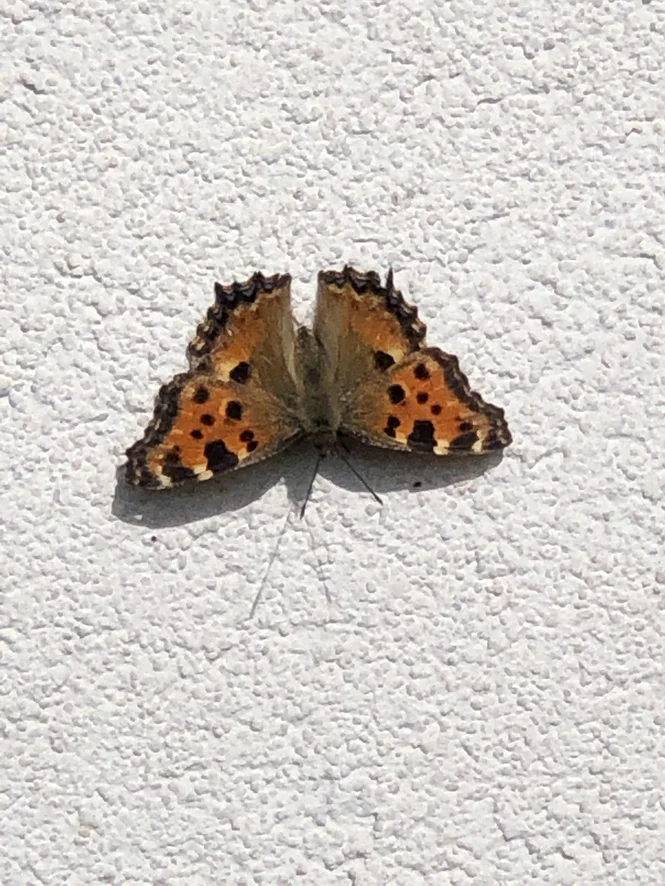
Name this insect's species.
Nymphalis polychloros
